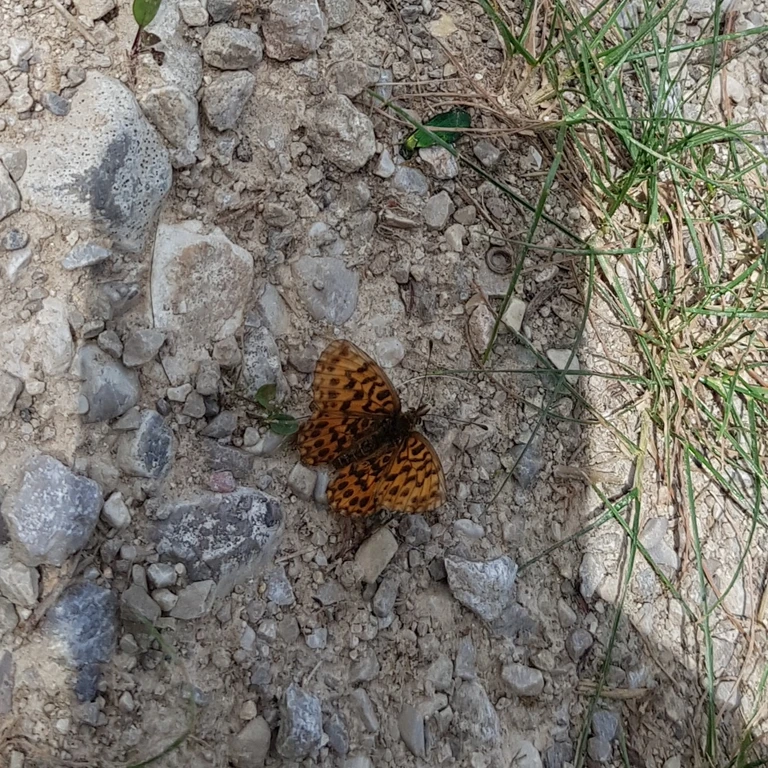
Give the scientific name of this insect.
Boloria dia
